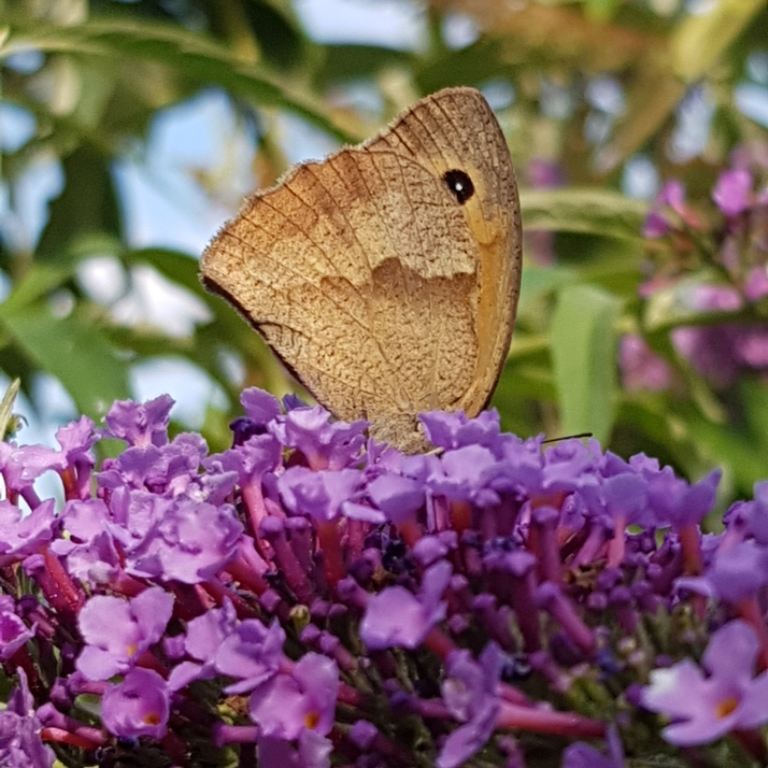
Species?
Maniola jurtina
